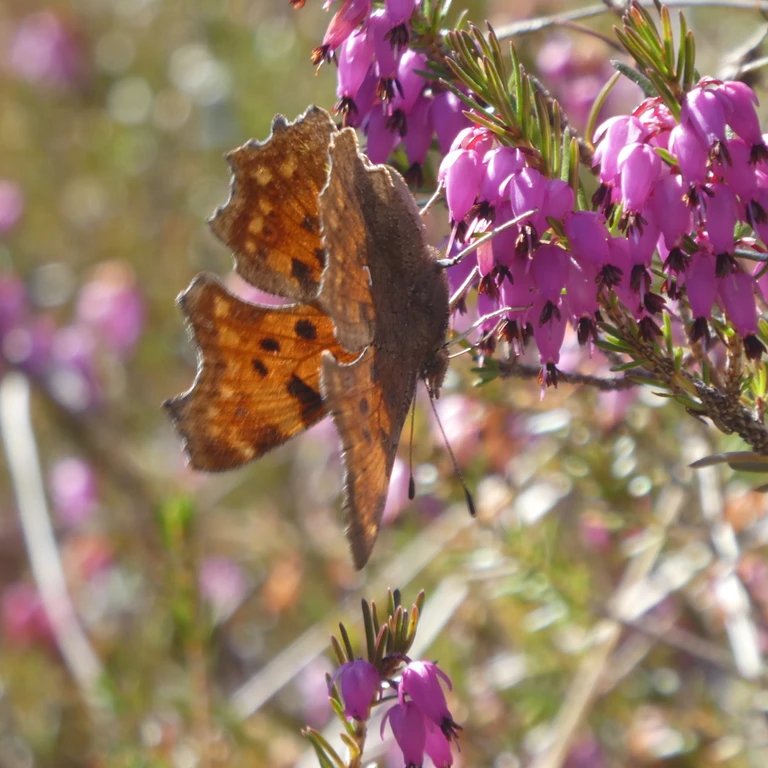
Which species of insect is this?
Polygonia c-album
